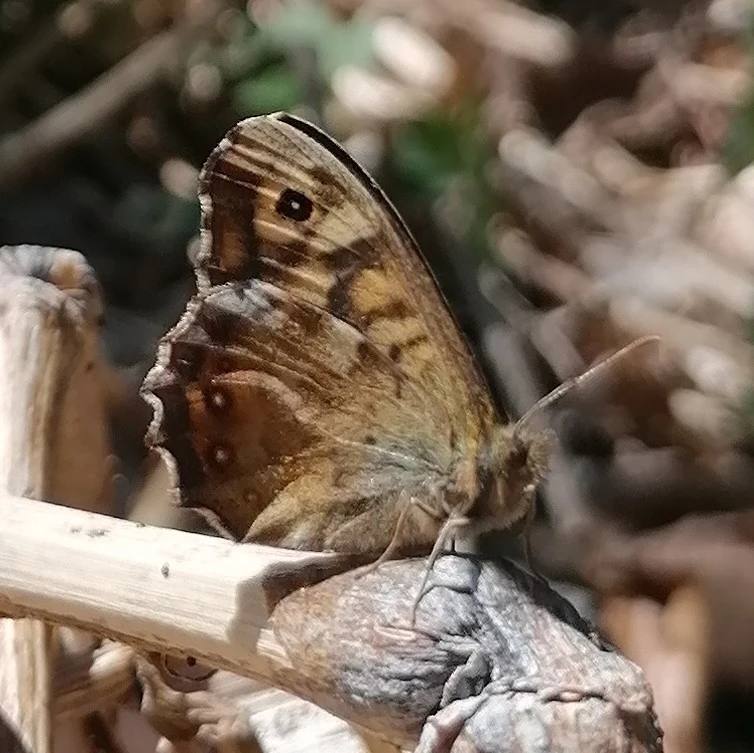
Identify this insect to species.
Pararge aegeria
